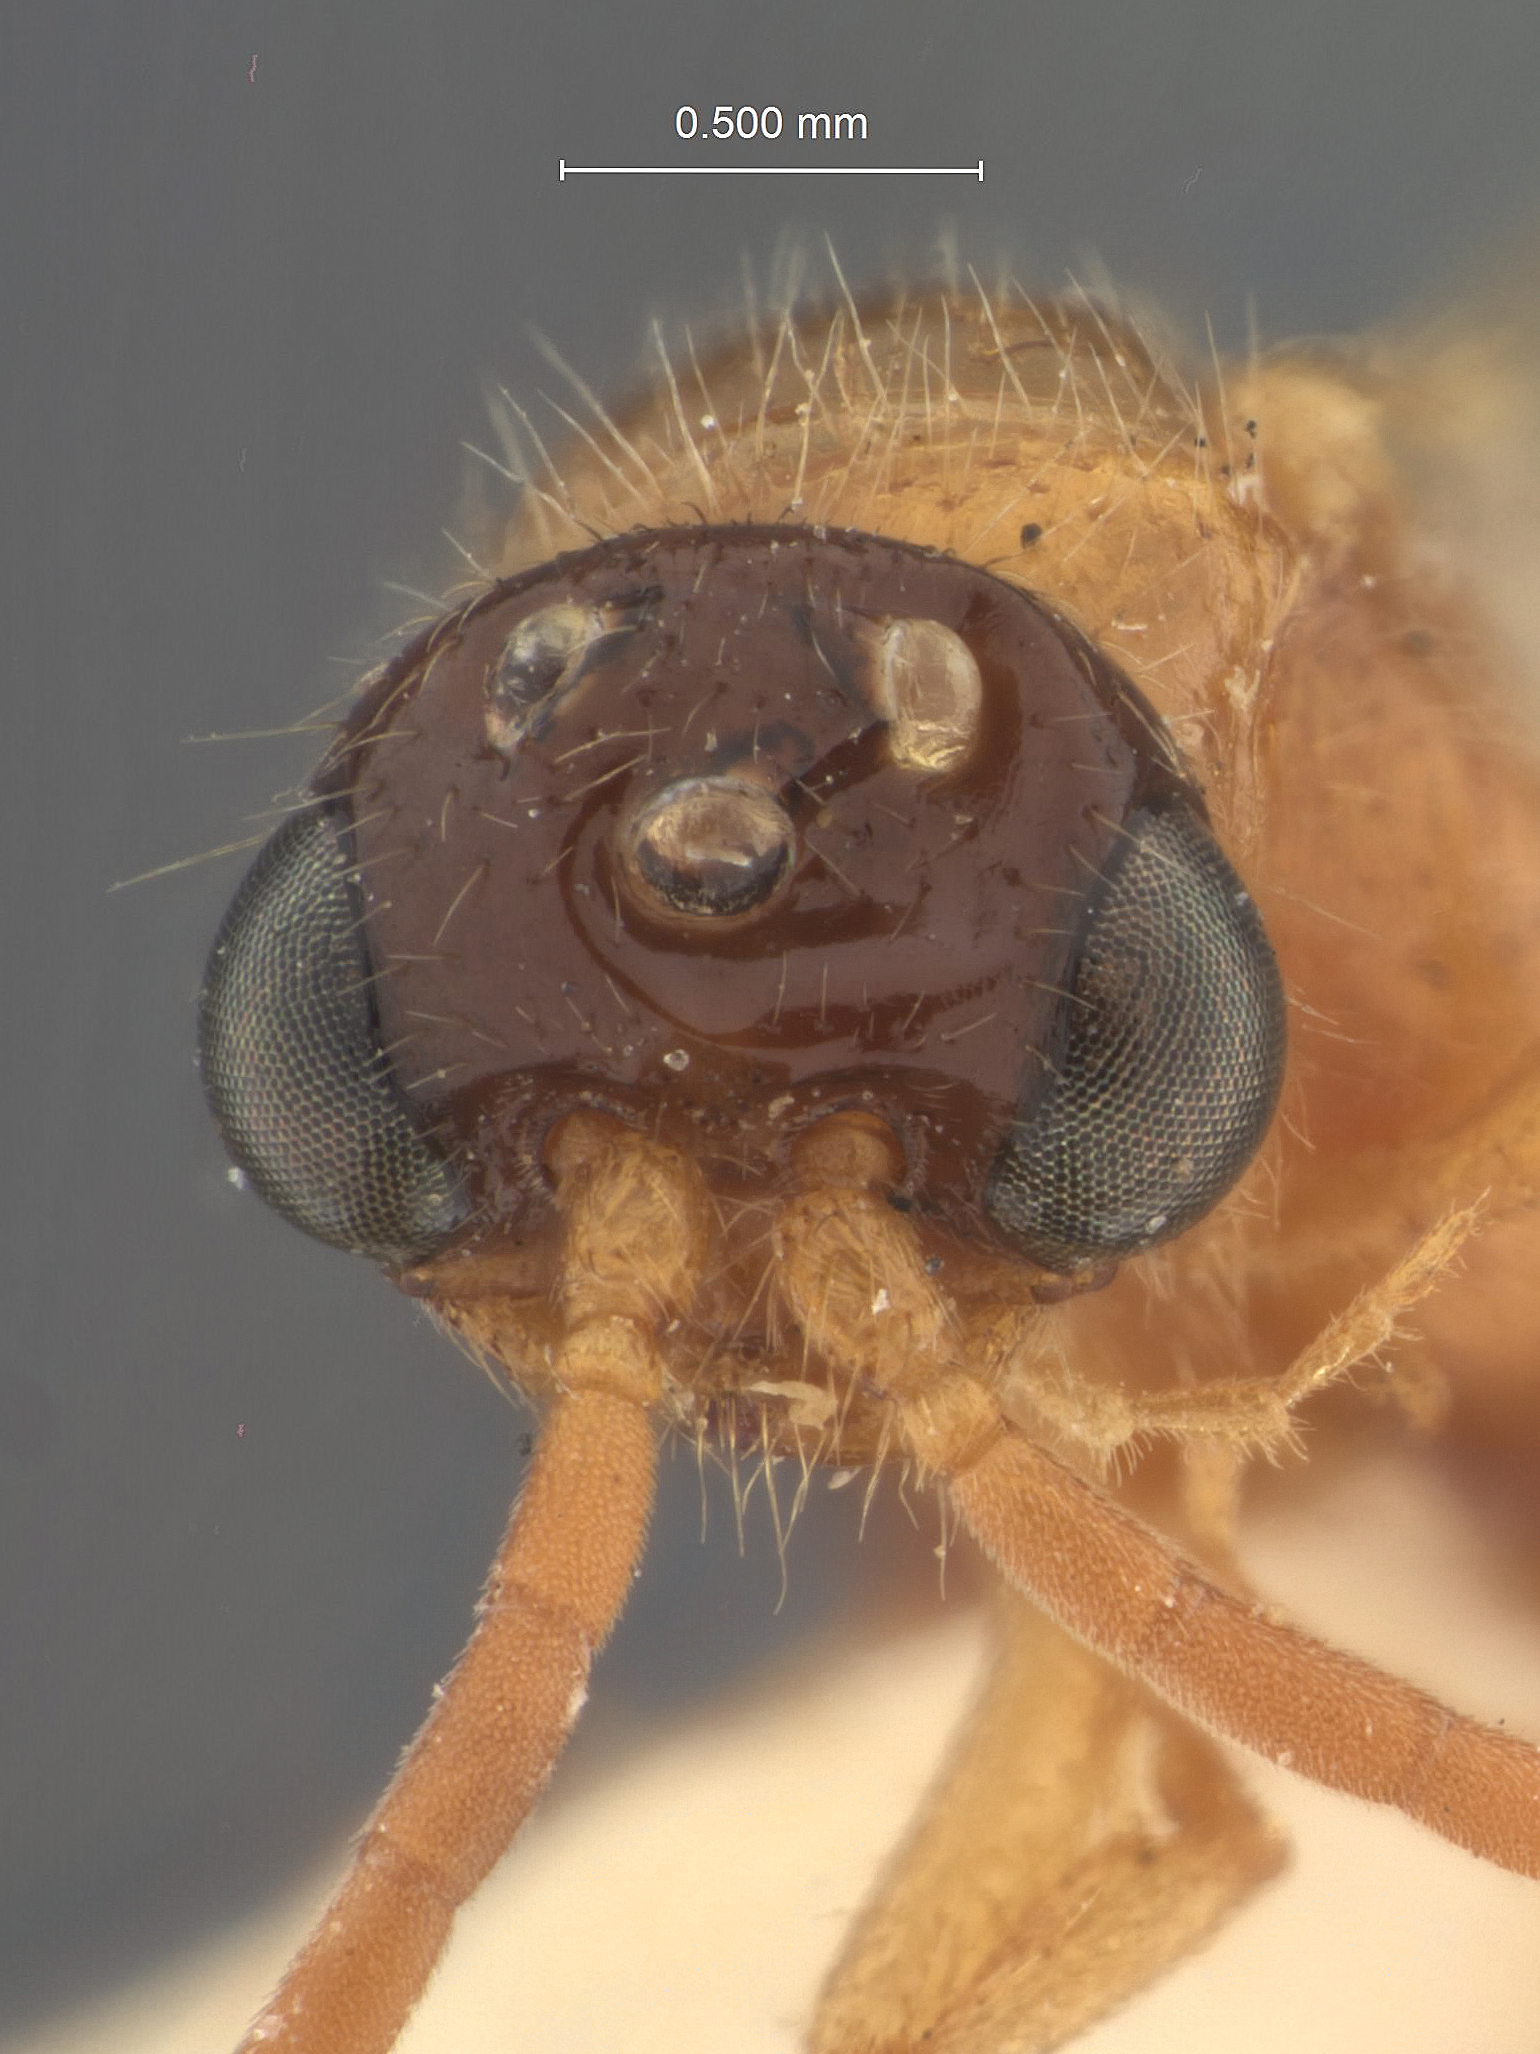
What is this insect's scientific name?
Brachycistis indiscretus
